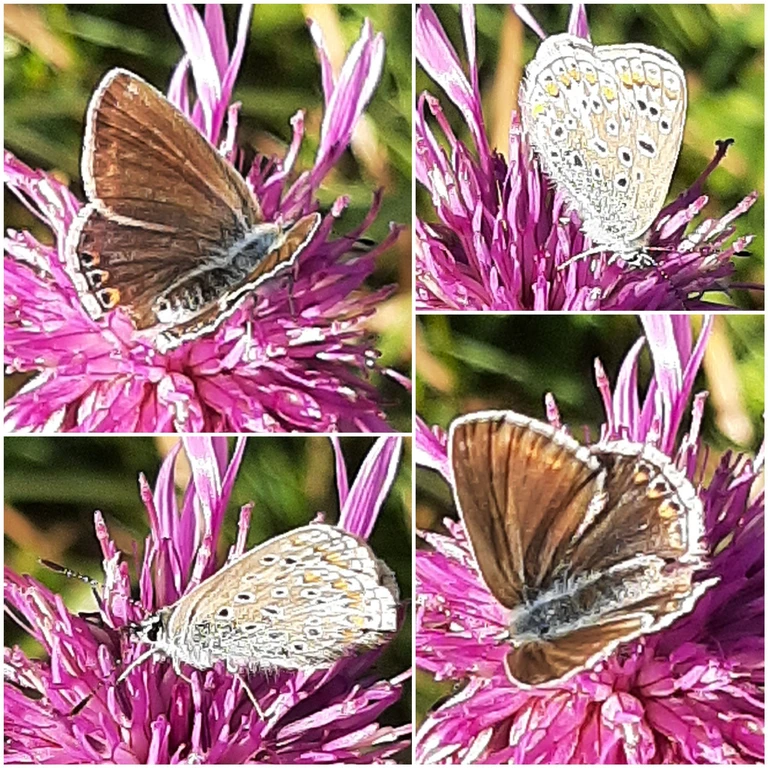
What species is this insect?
Polyommatus icarus
